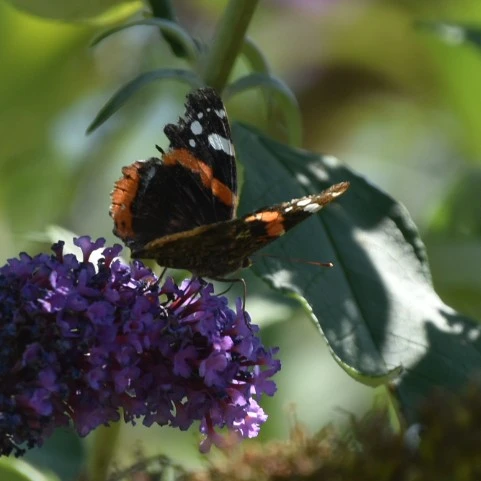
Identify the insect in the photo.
Vanessa atalanta
